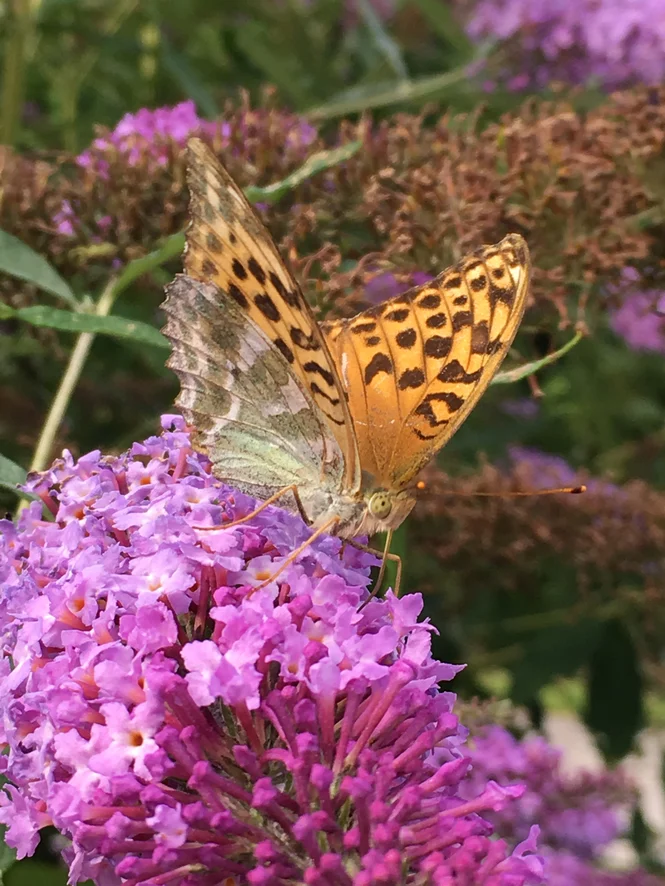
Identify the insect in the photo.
Argynnis paphia
